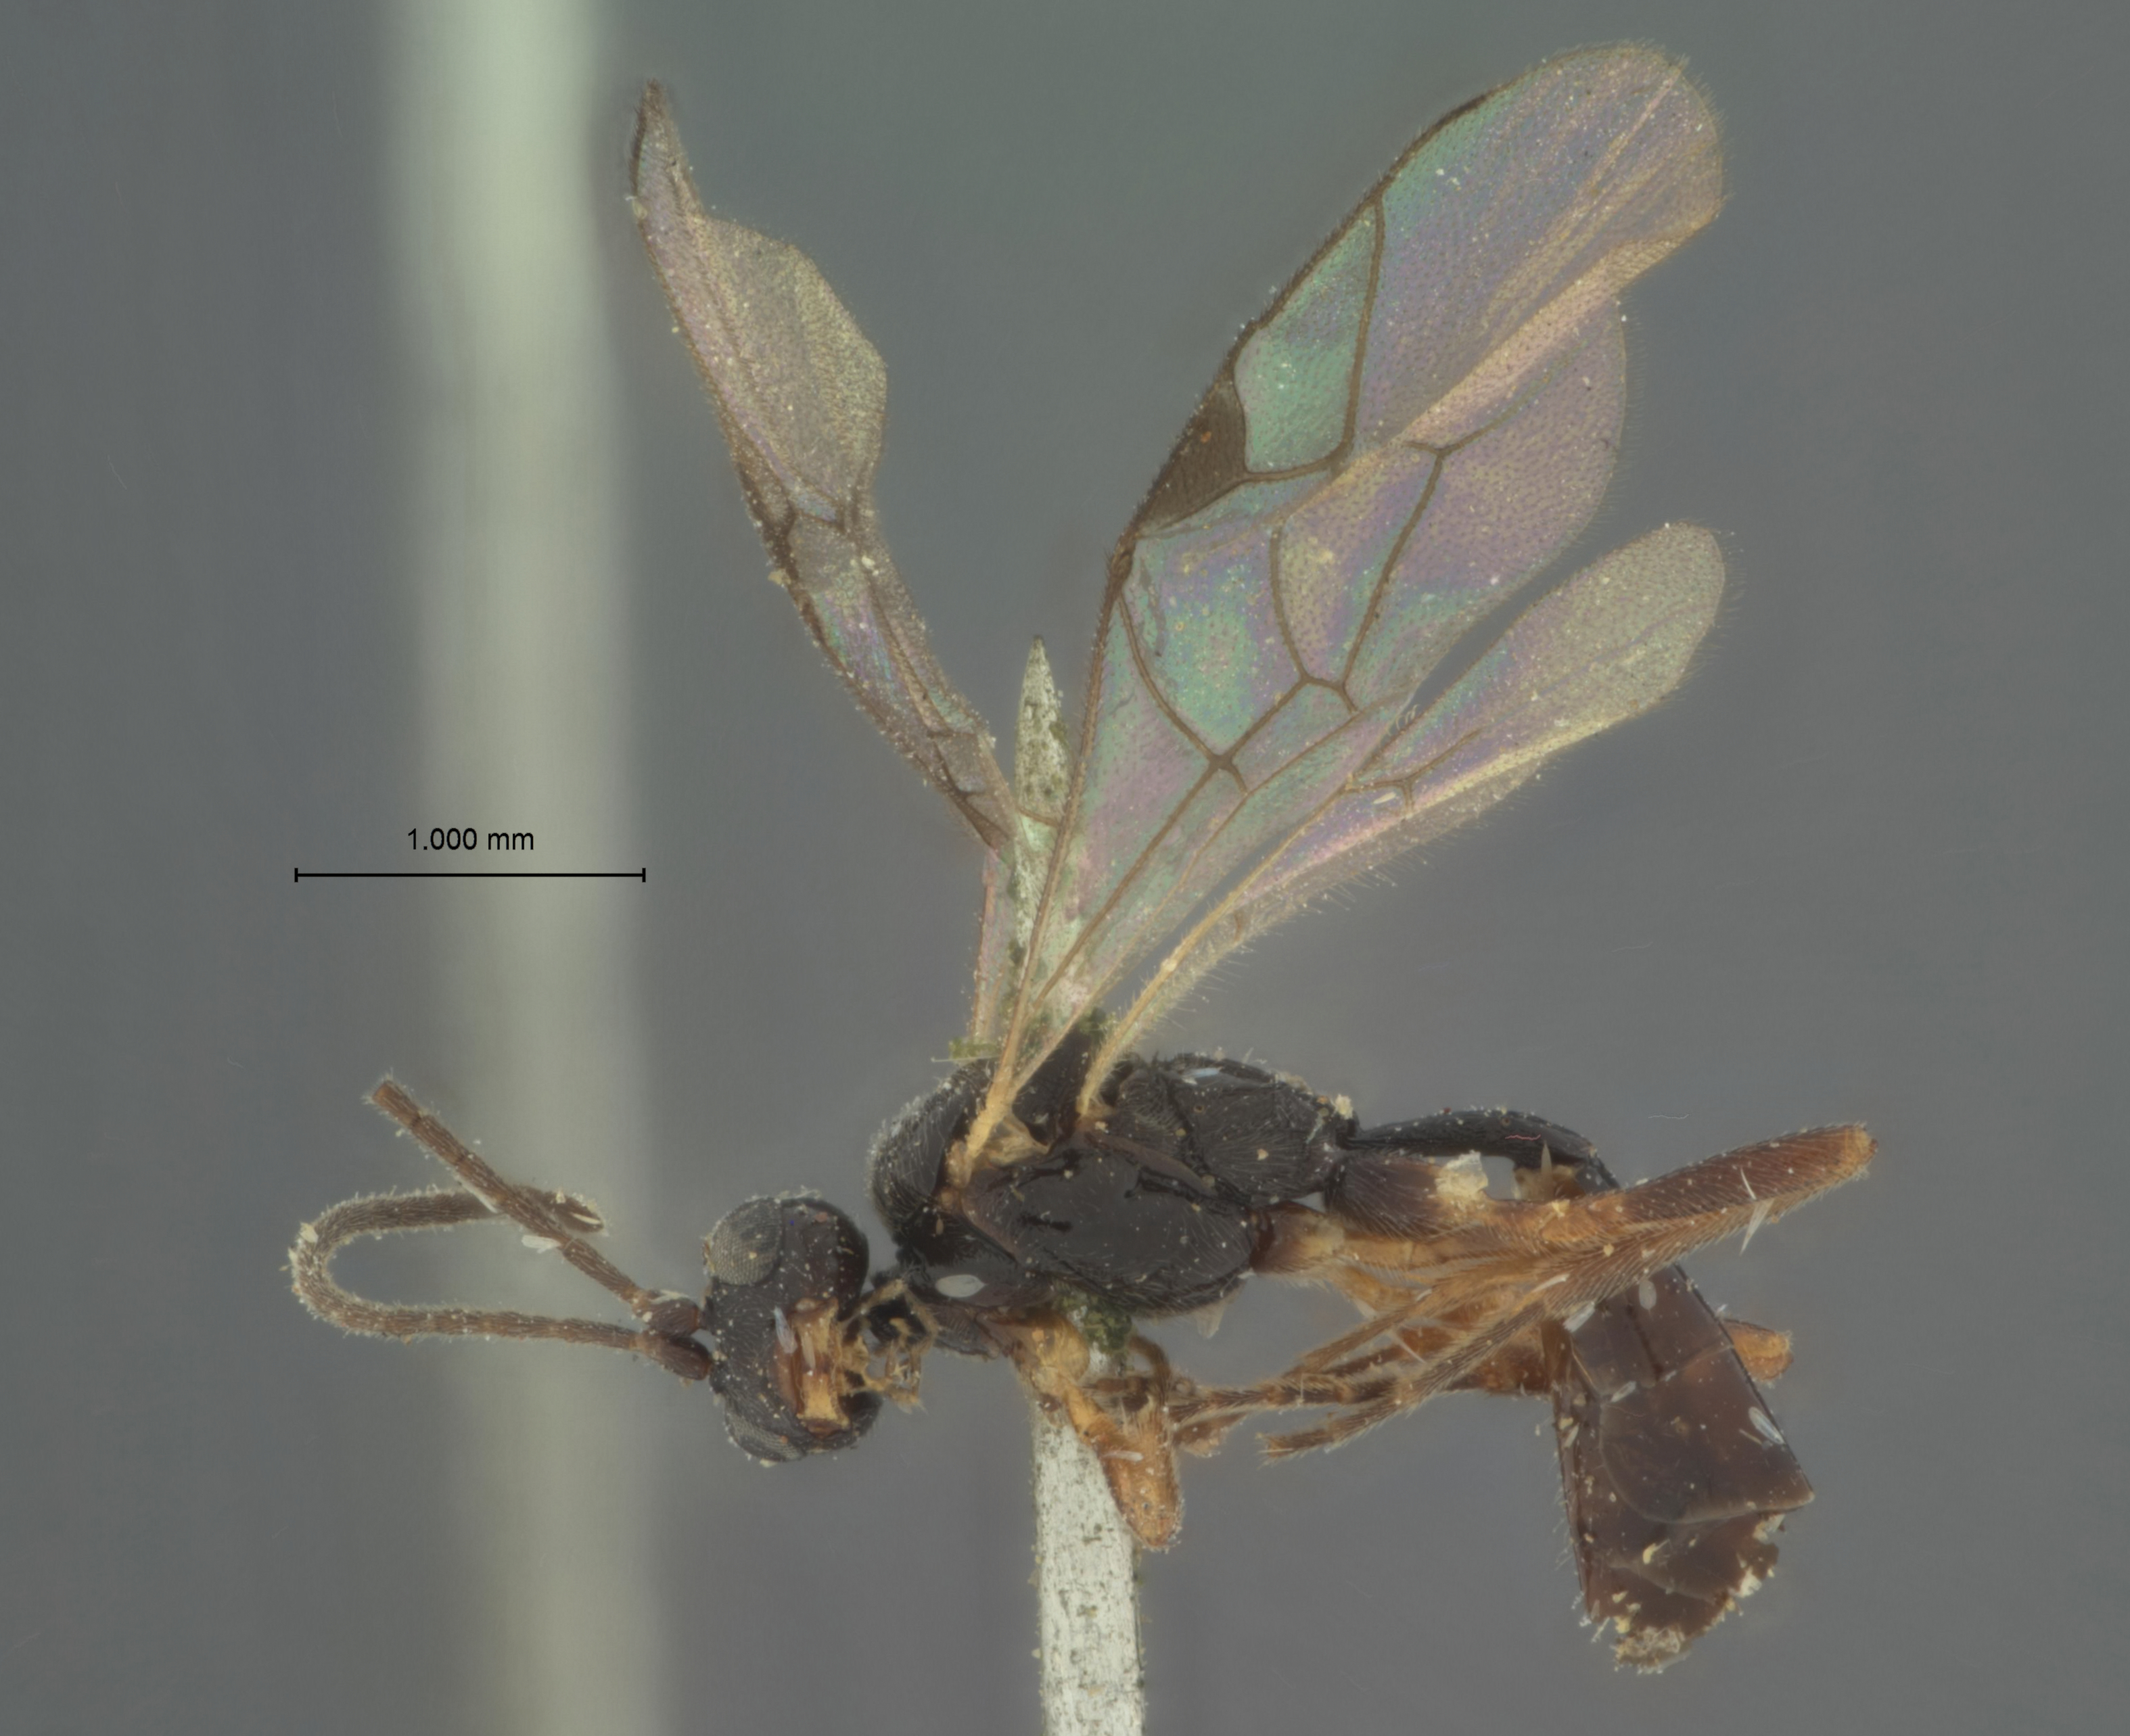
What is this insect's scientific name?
Exolytus ungae
